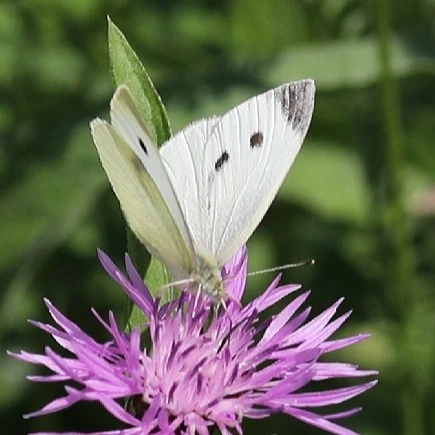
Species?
Pieris rapae
